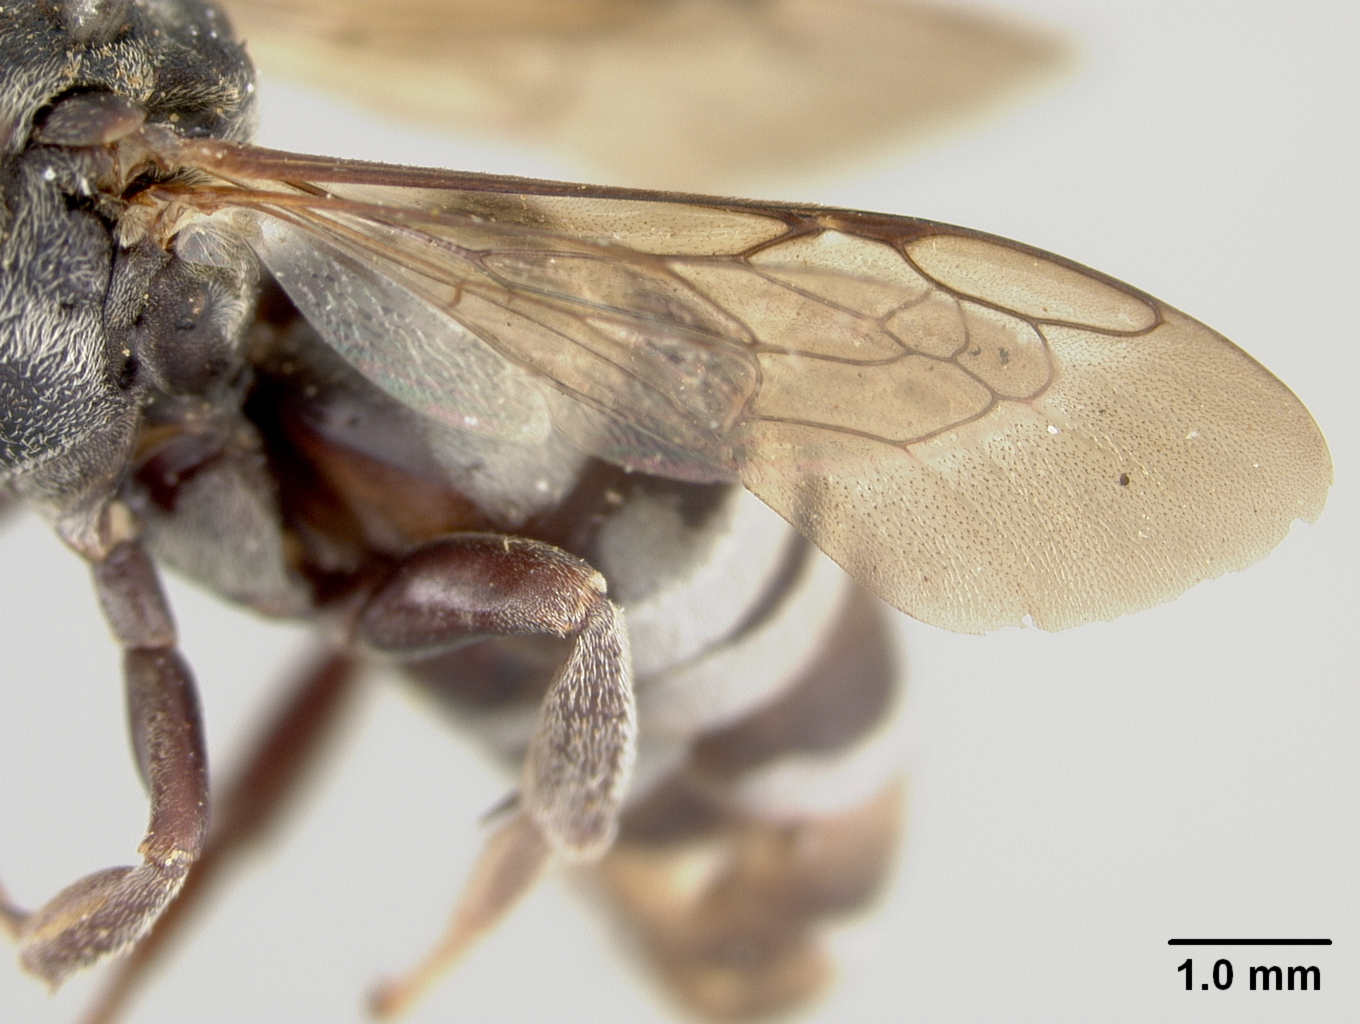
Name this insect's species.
Triepeolus sublunatus
